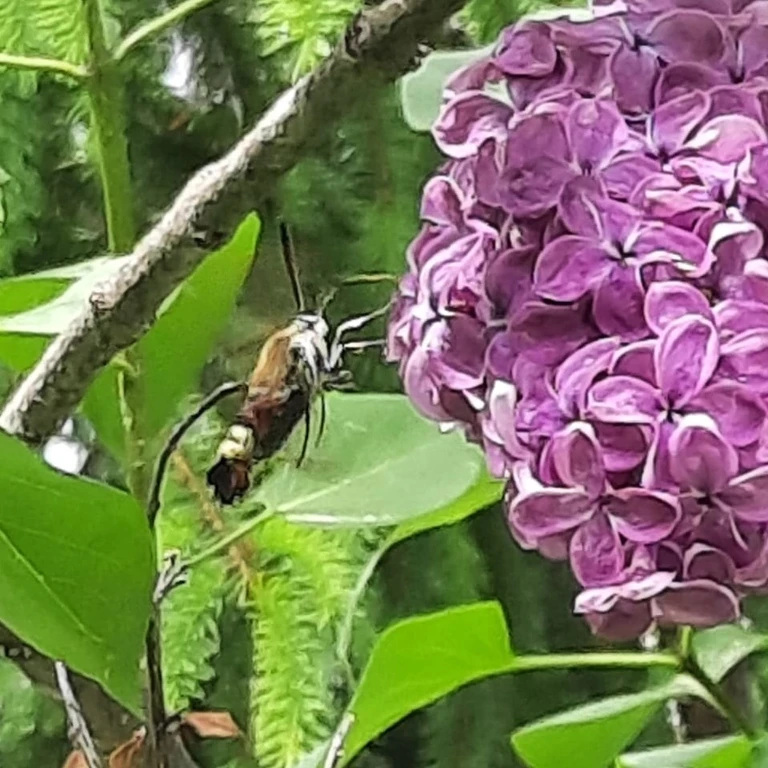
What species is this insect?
Hemaris fuciformis
